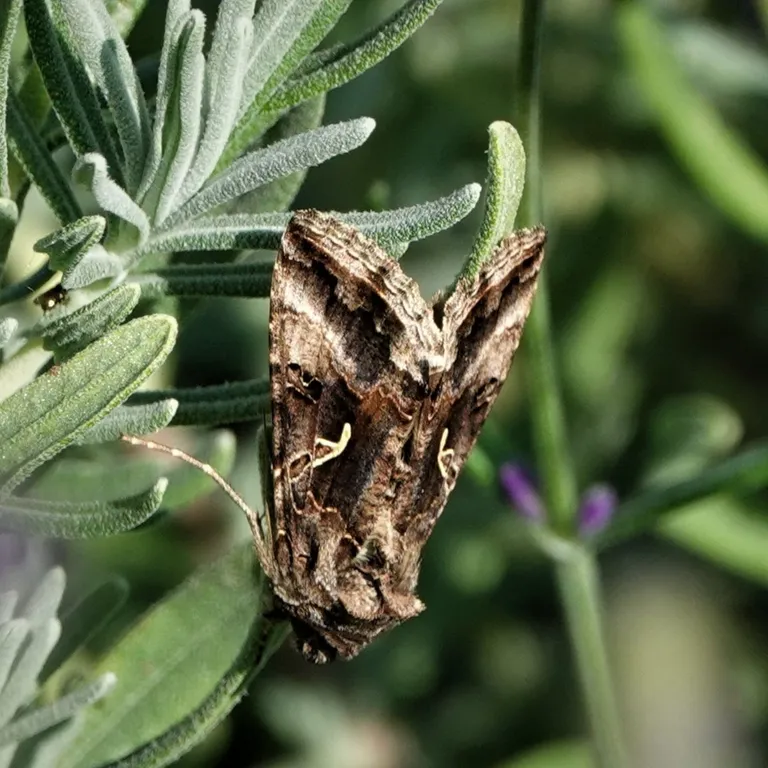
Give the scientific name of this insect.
Autographa gamma
